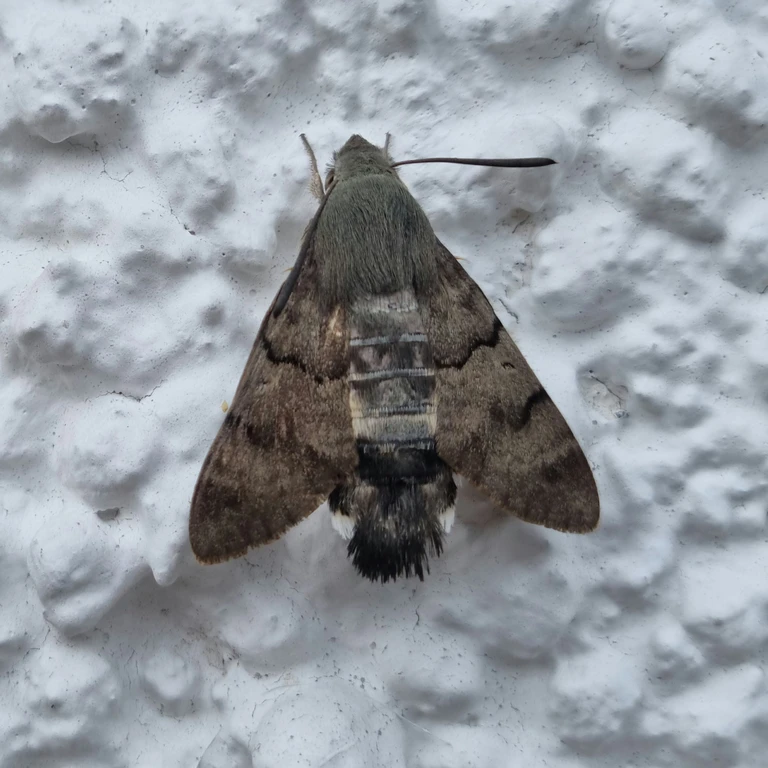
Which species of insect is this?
Macroglossum stellatarum
